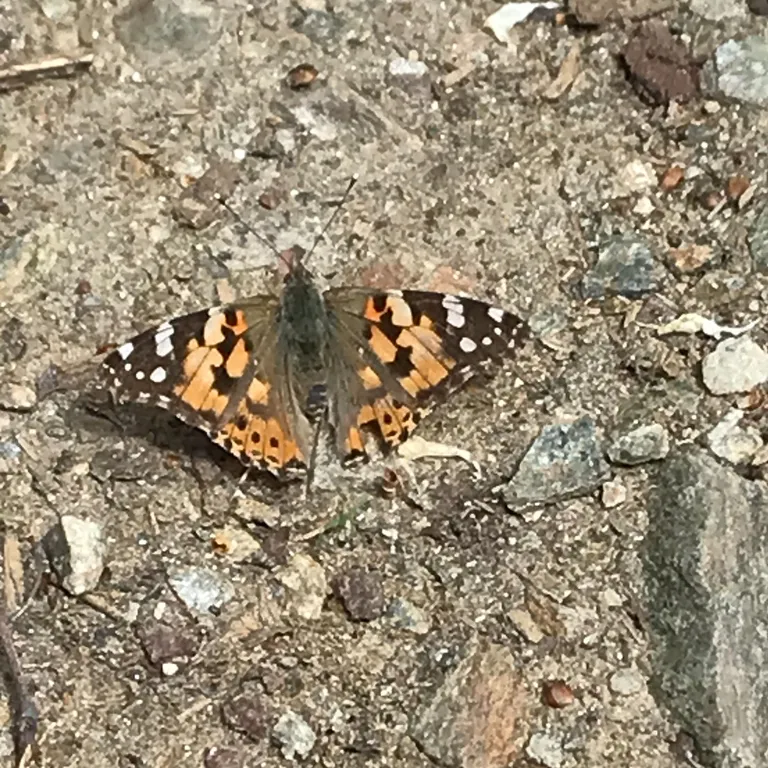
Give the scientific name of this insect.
Vanessa cardui
